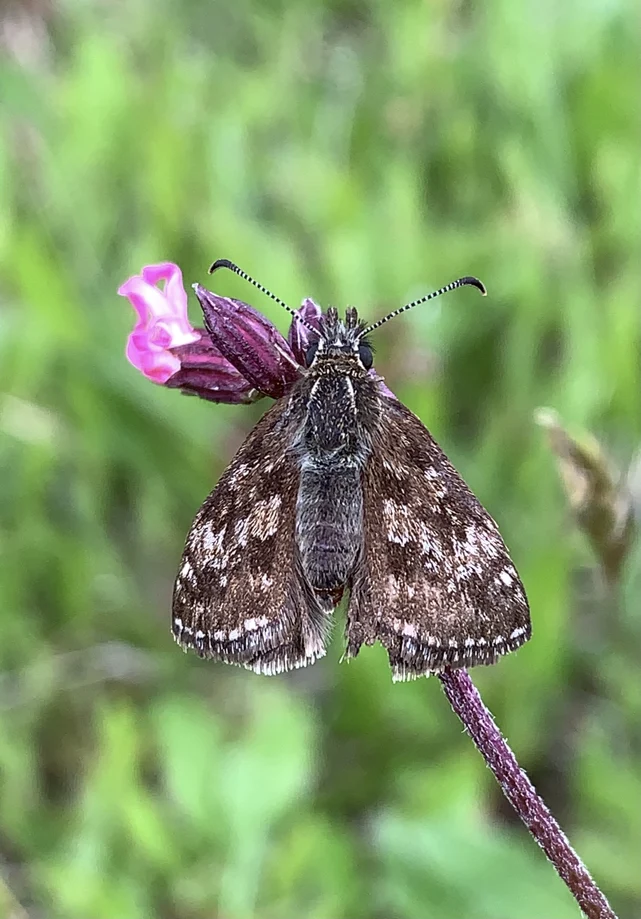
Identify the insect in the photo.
Erynnis tages
